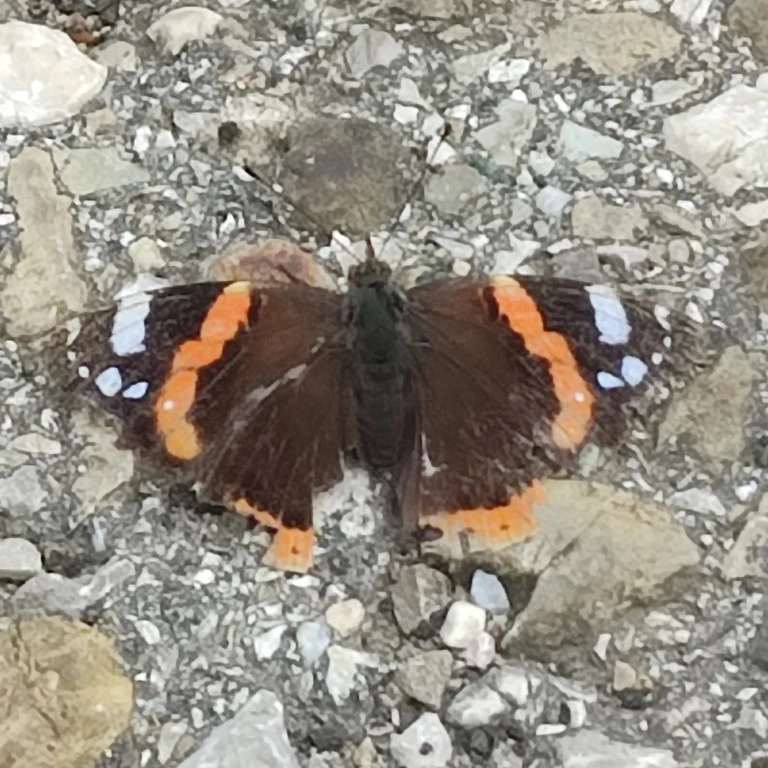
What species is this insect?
Vanessa atalanta
